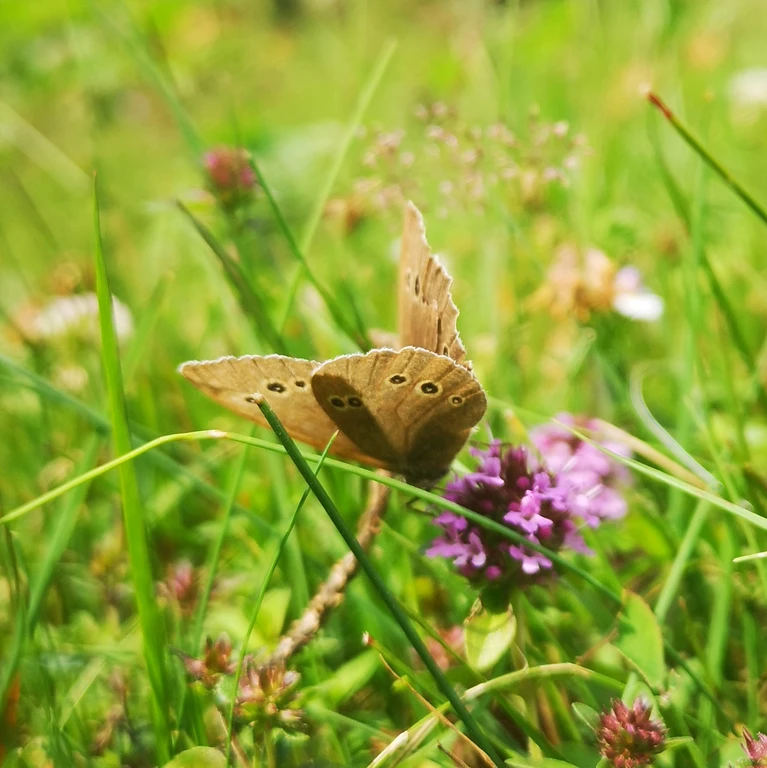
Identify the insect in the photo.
Aphantopus hyperantus
